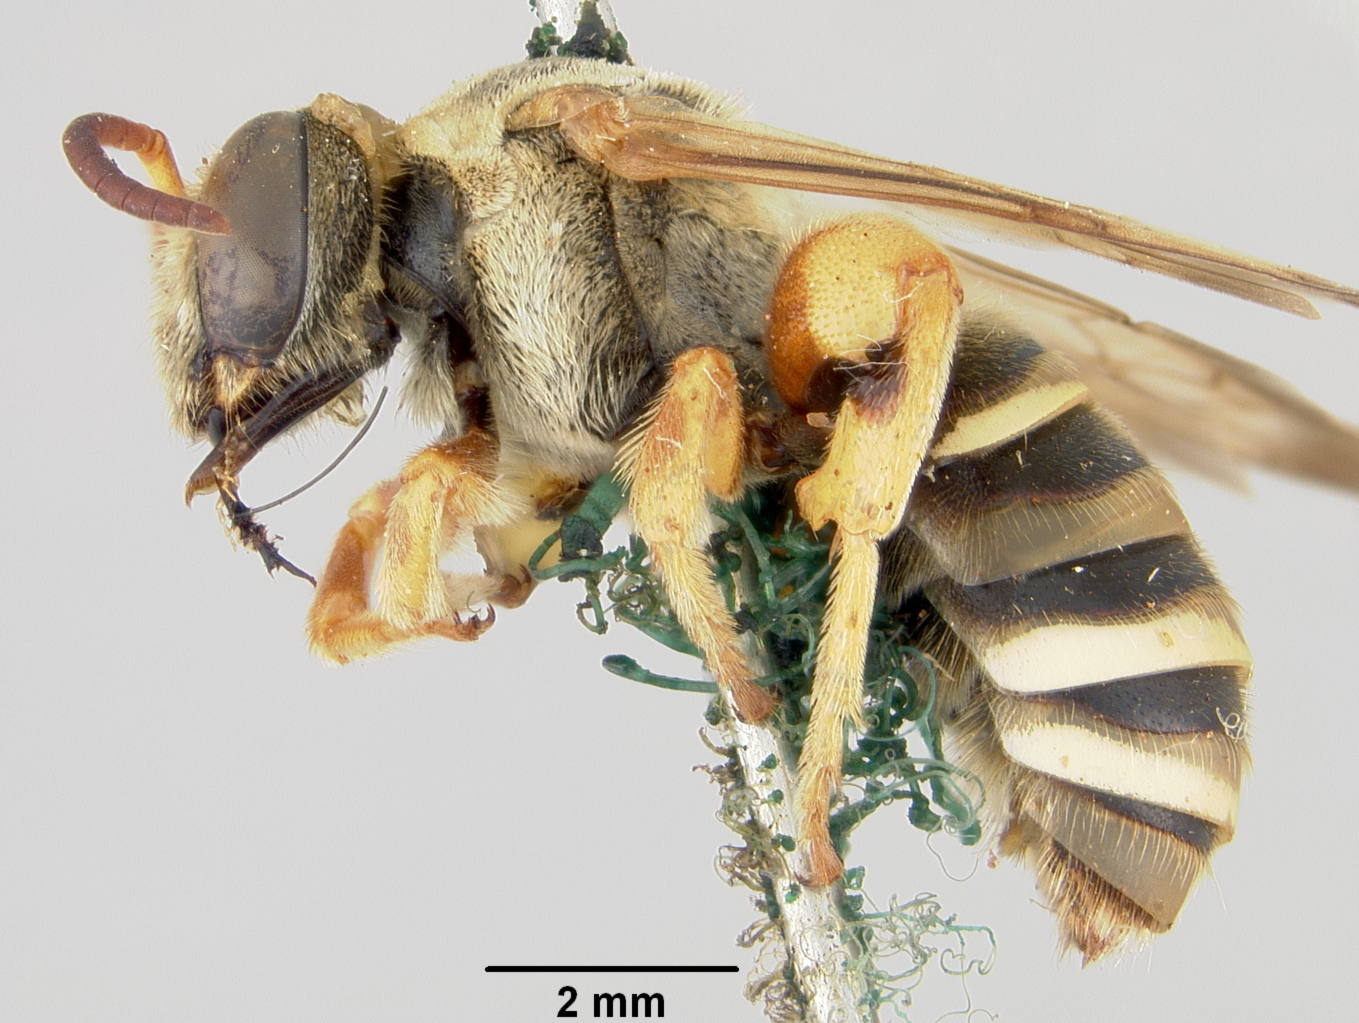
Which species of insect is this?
Nomia histrionica
